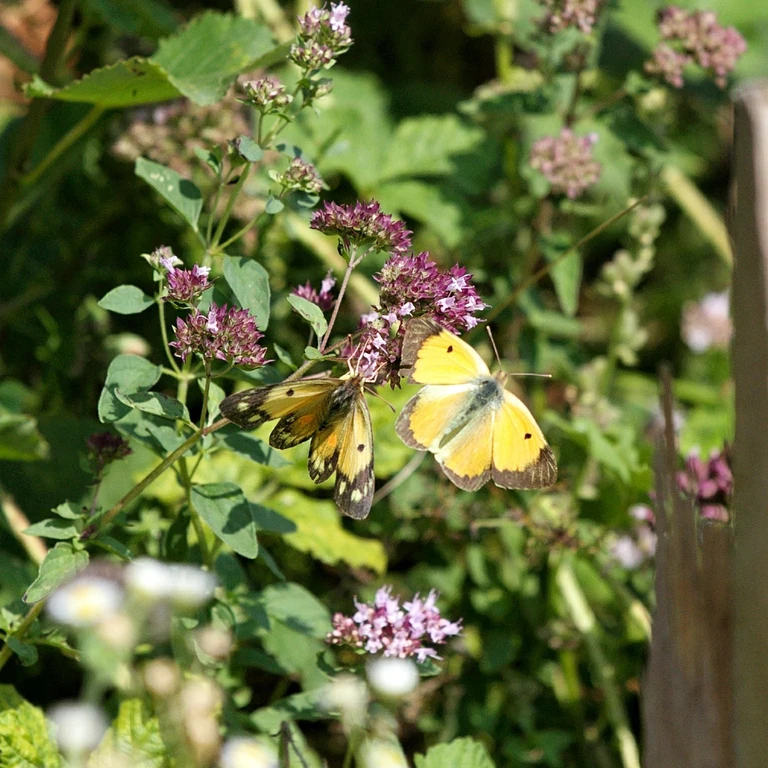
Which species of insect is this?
Colias croceus
